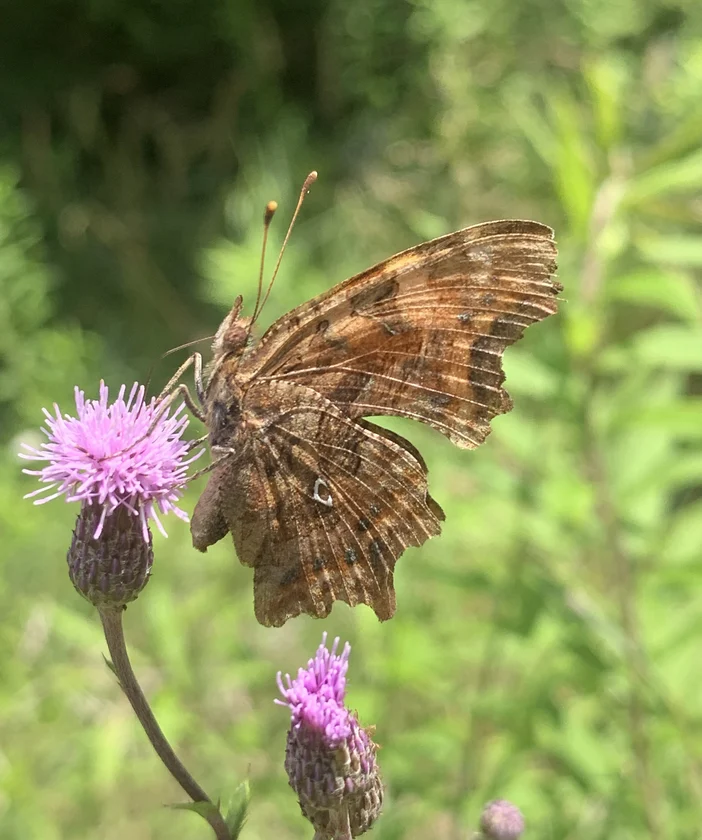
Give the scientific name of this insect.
Polygonia c-album
